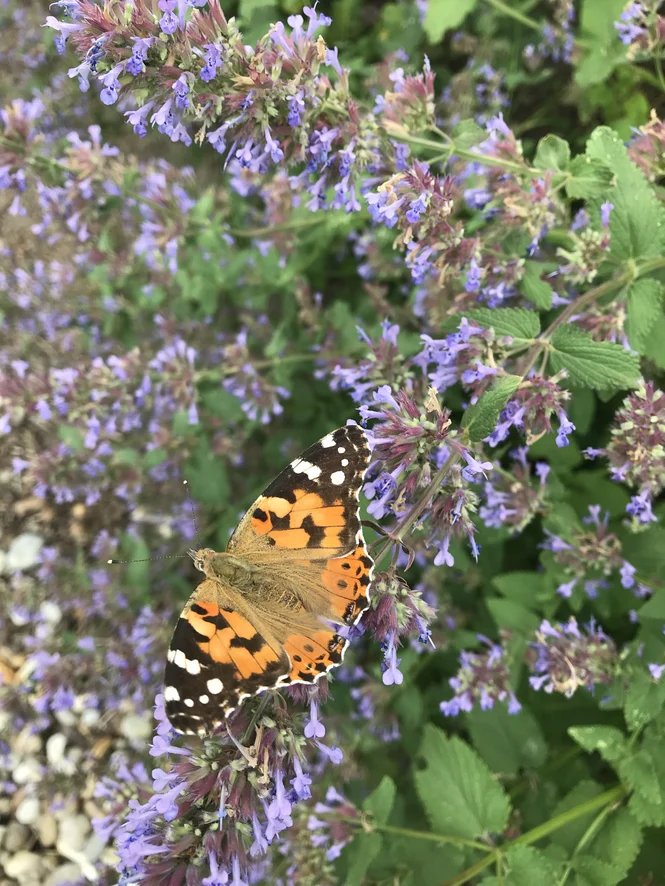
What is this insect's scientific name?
Vanessa cardui
